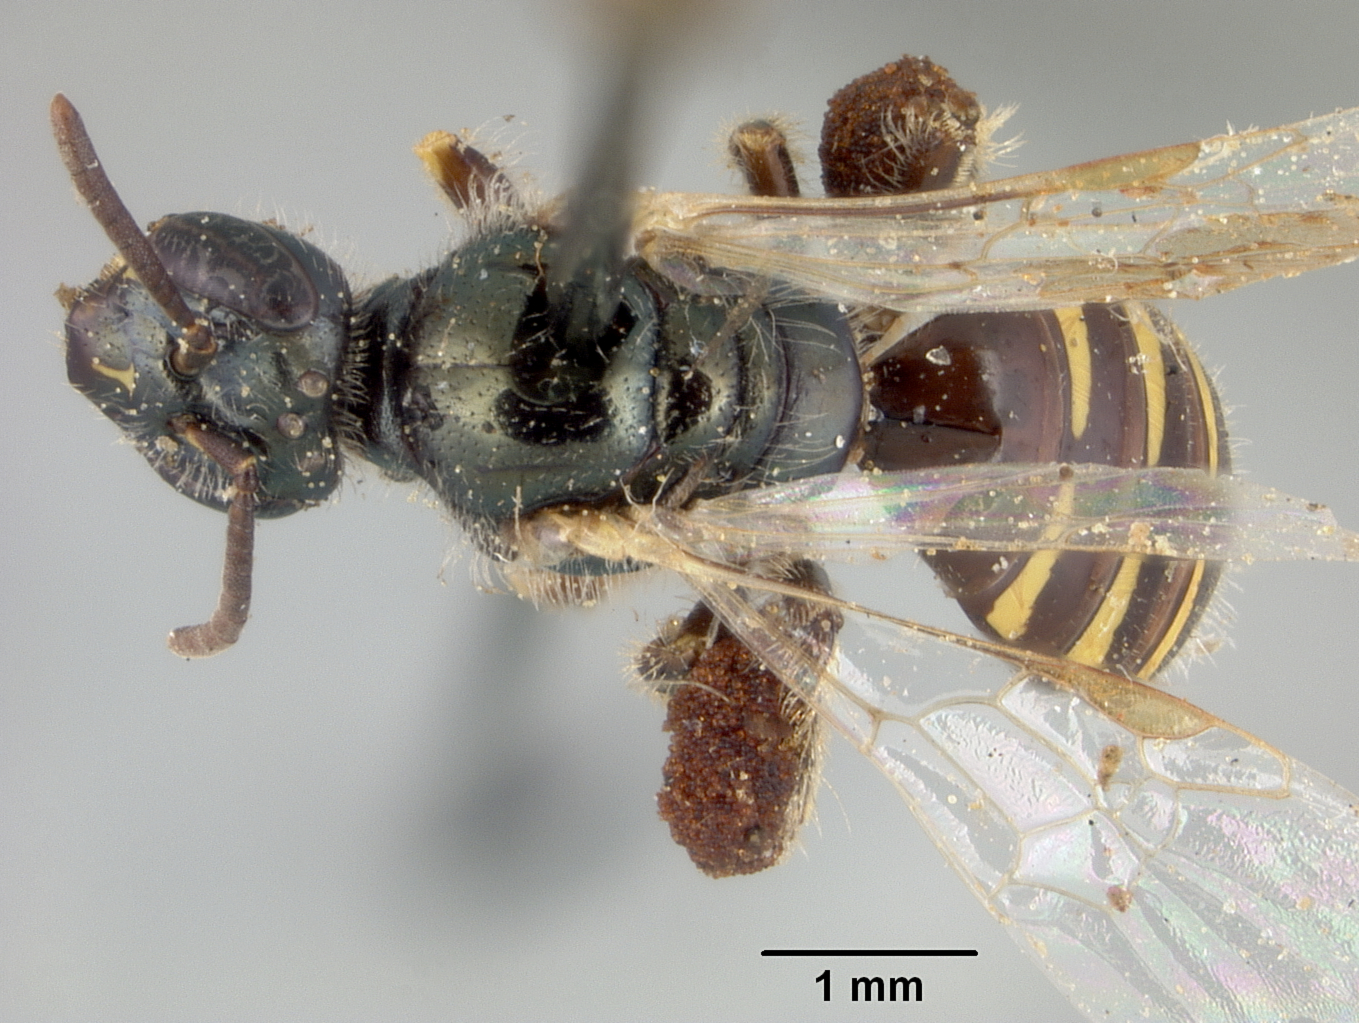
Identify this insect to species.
Perdita carolina
